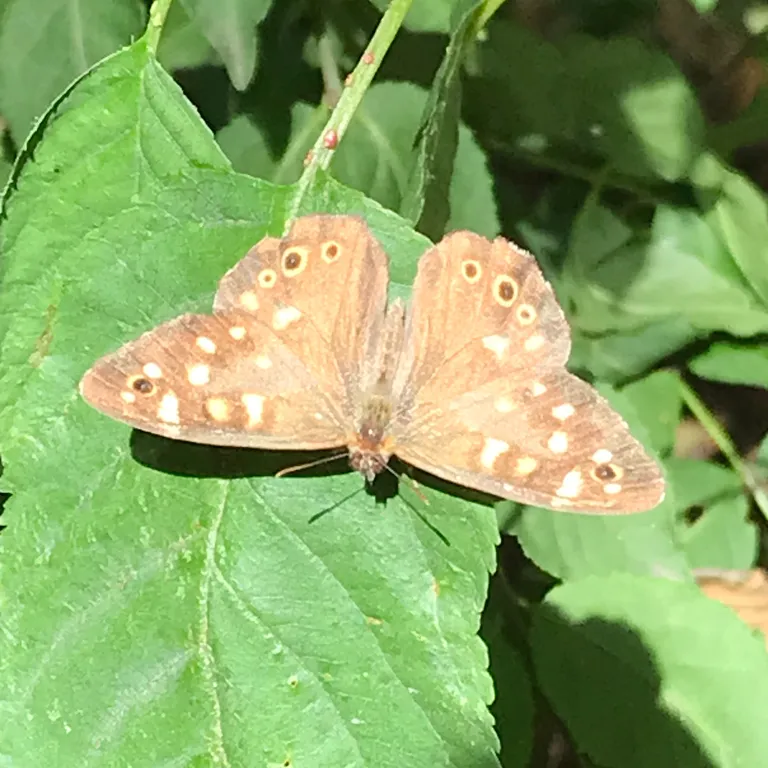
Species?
Pararge aegeria
